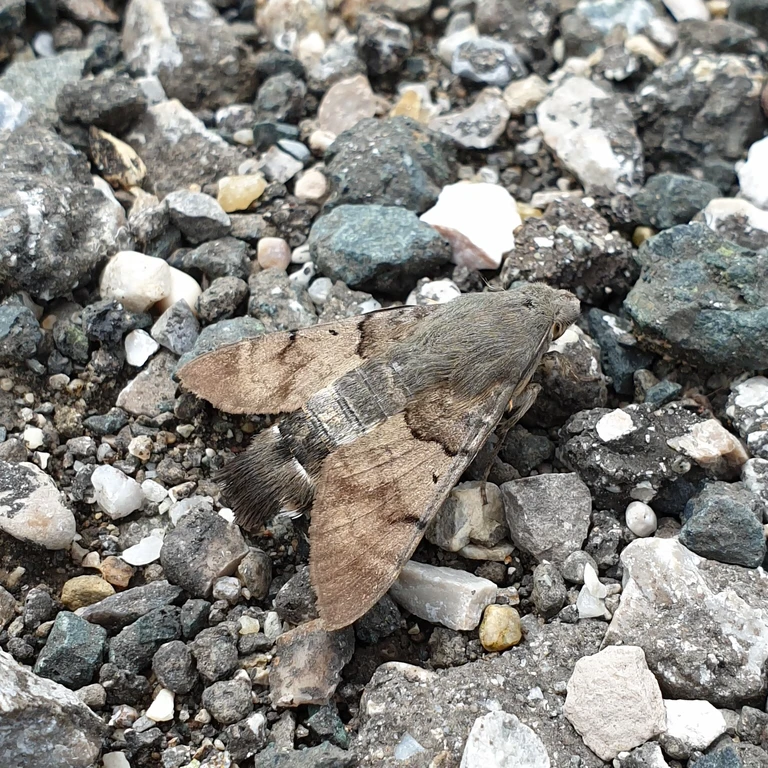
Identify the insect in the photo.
Macroglossum stellatarum
